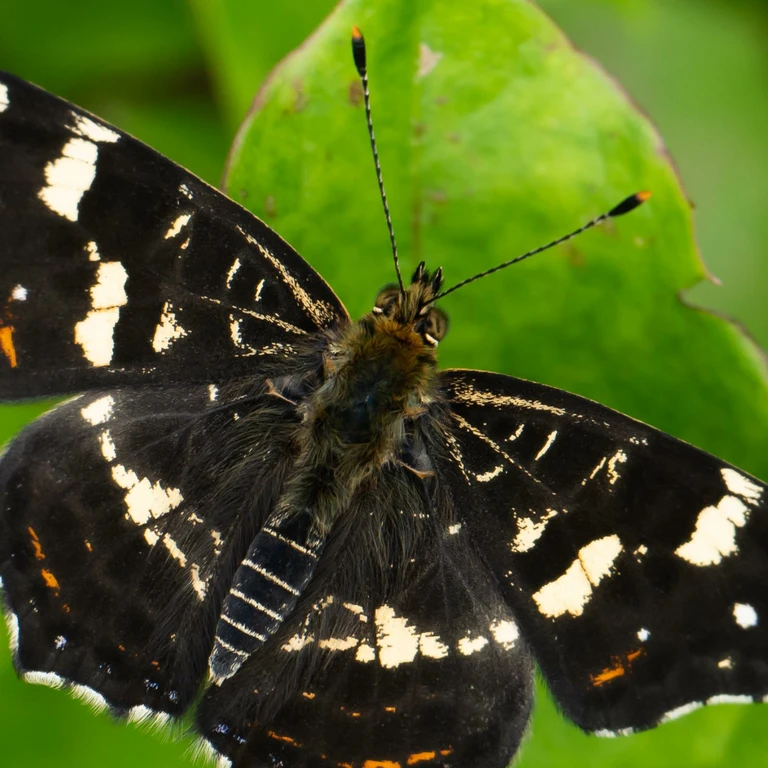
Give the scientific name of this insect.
Araschnia levana
